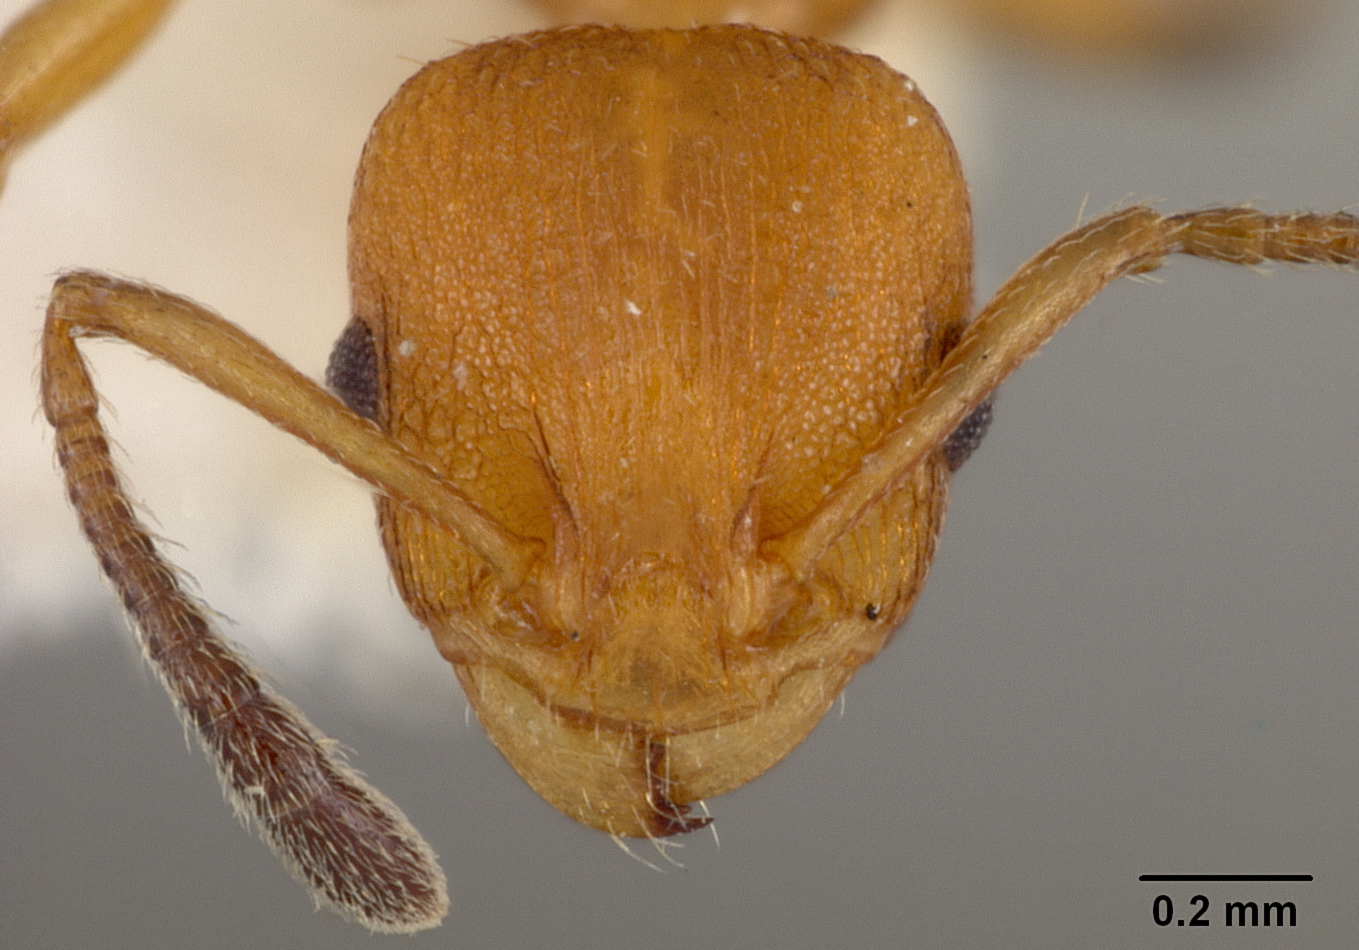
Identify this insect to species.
Leptothorax timidus
